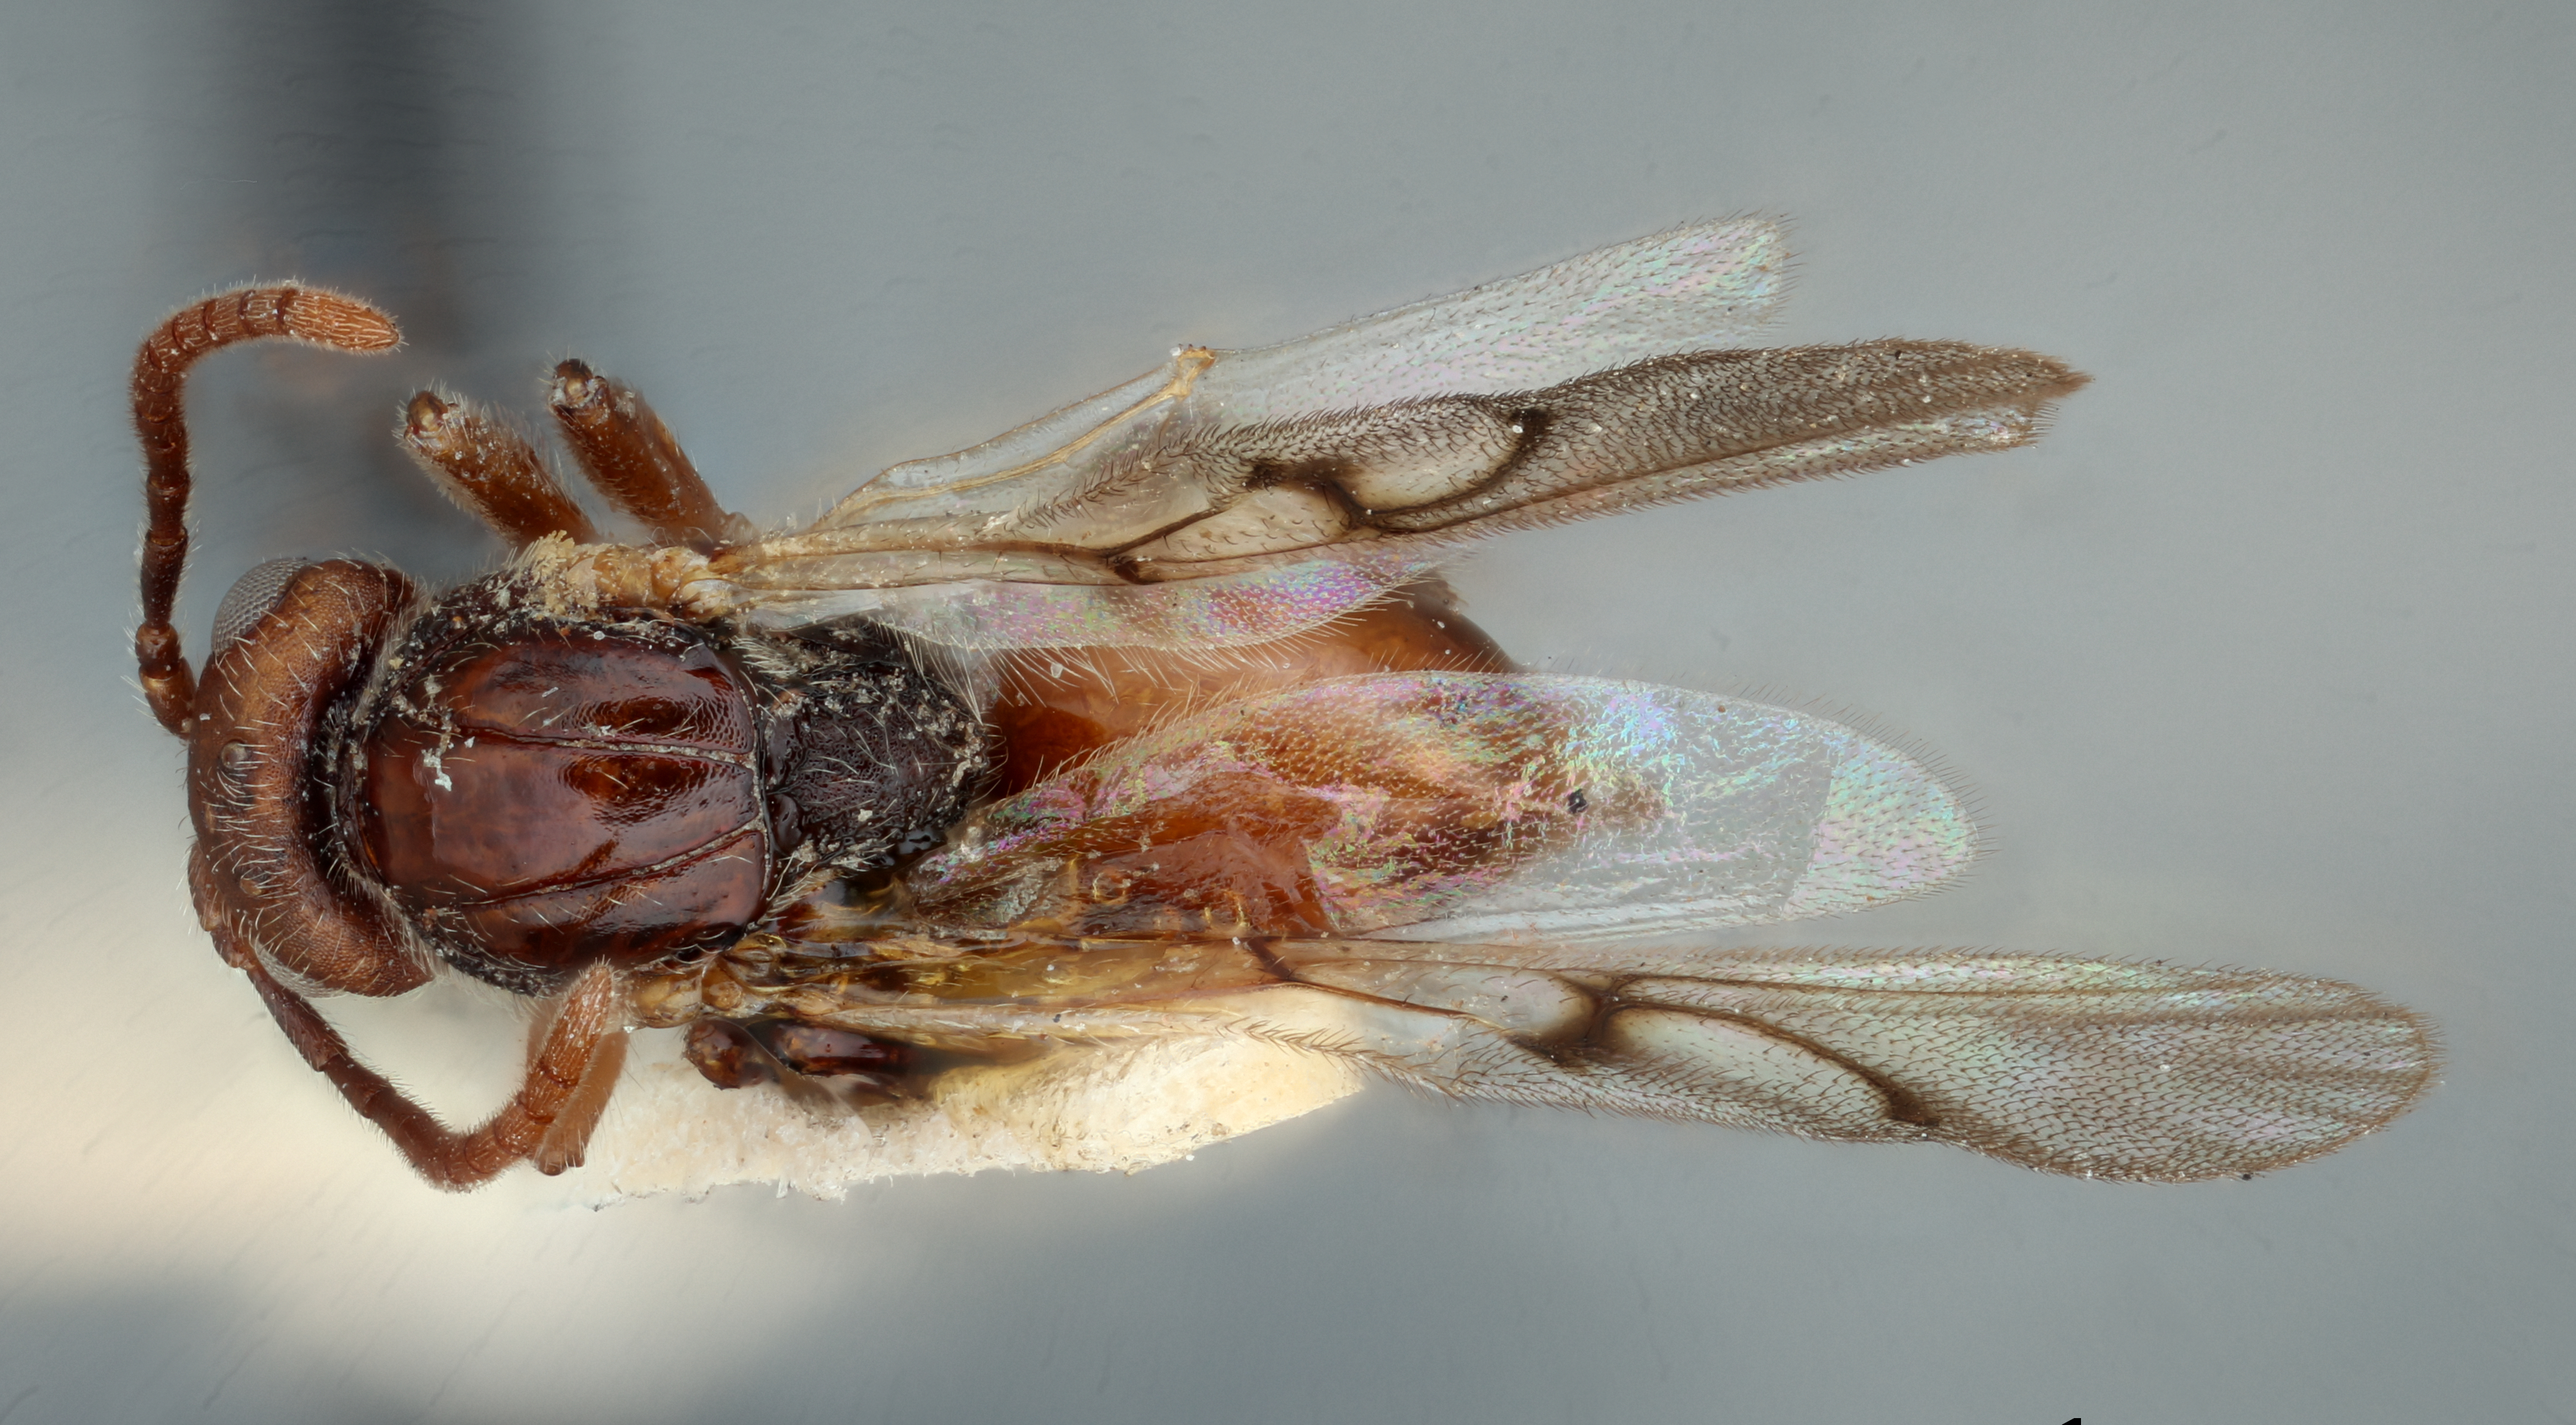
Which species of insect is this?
Belonocnema kinseyi
